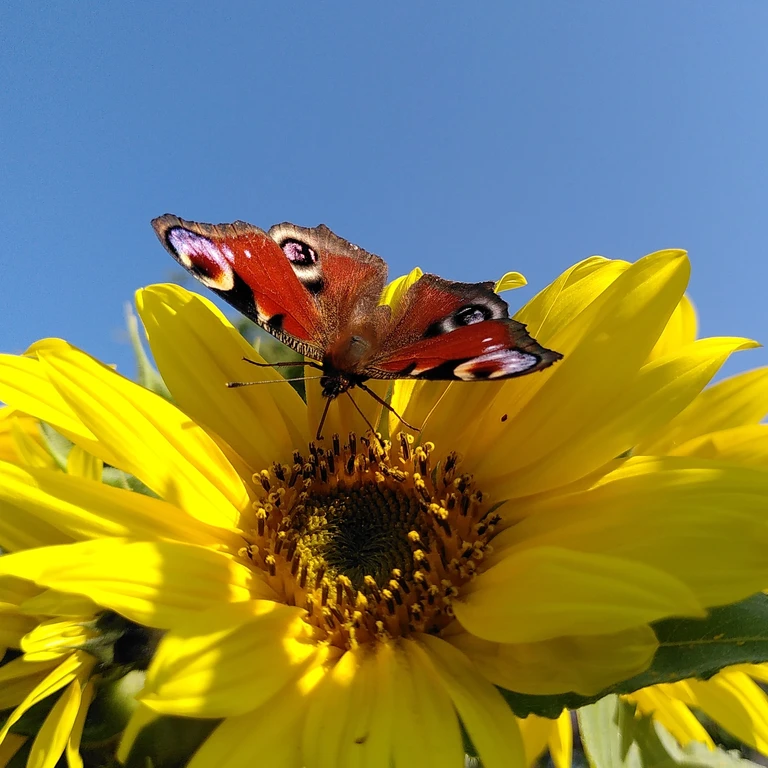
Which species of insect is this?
Aglais io
